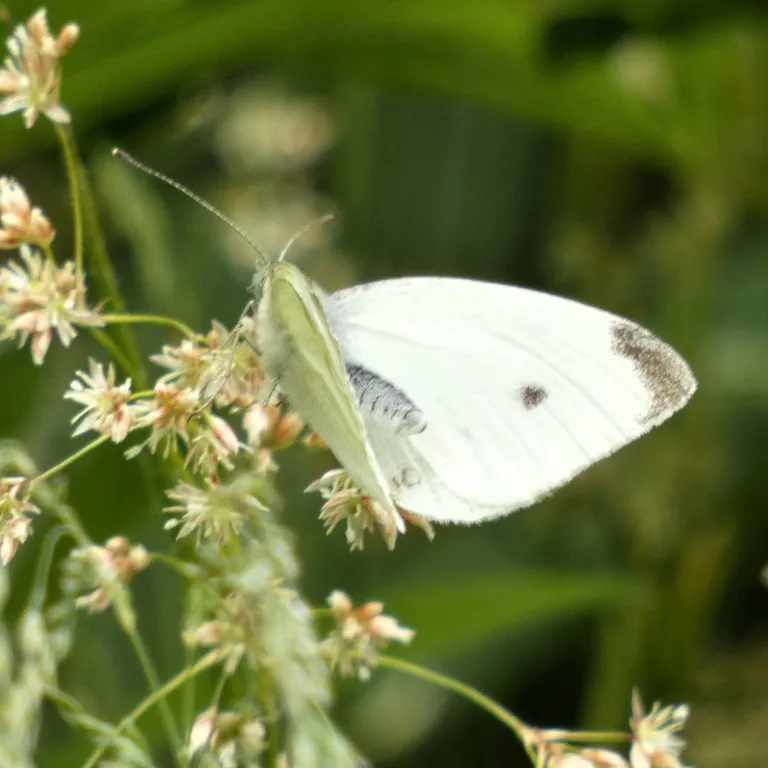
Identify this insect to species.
Pieris rapae
